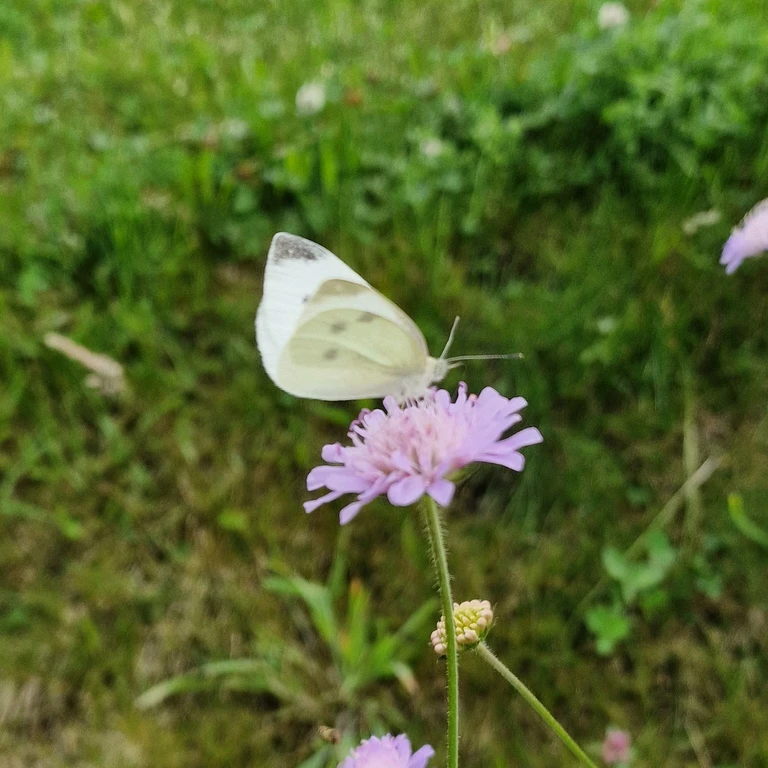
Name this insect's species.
Pieris rapae
